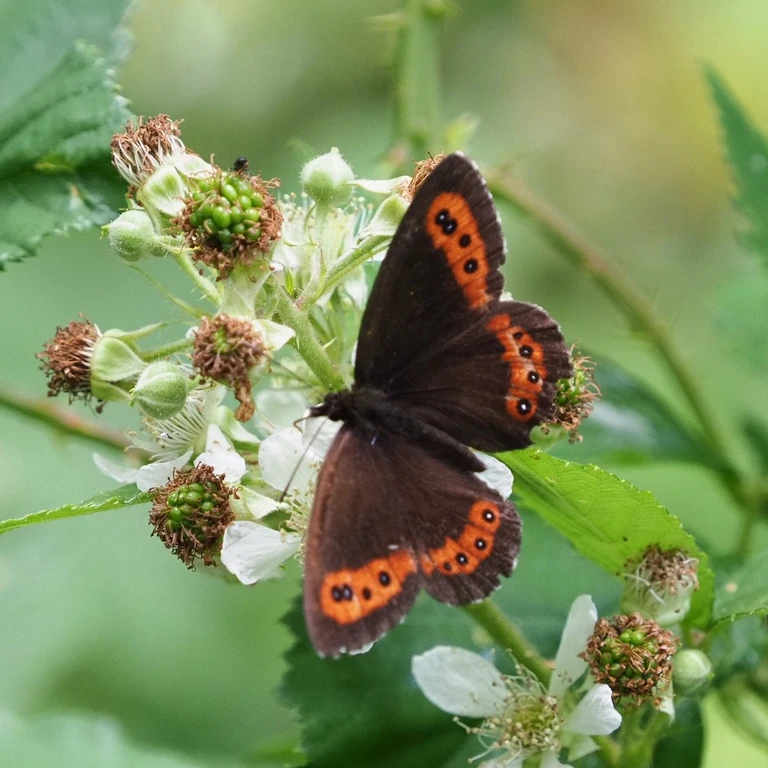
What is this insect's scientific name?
Erebia ligea
